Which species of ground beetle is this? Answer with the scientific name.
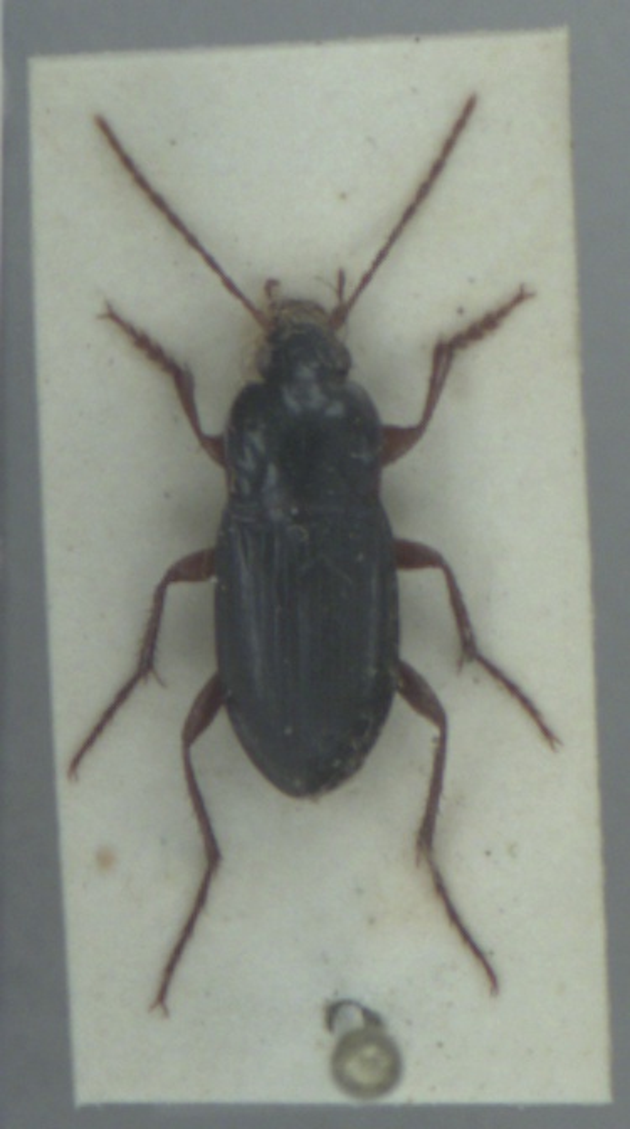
Calathus erratus
